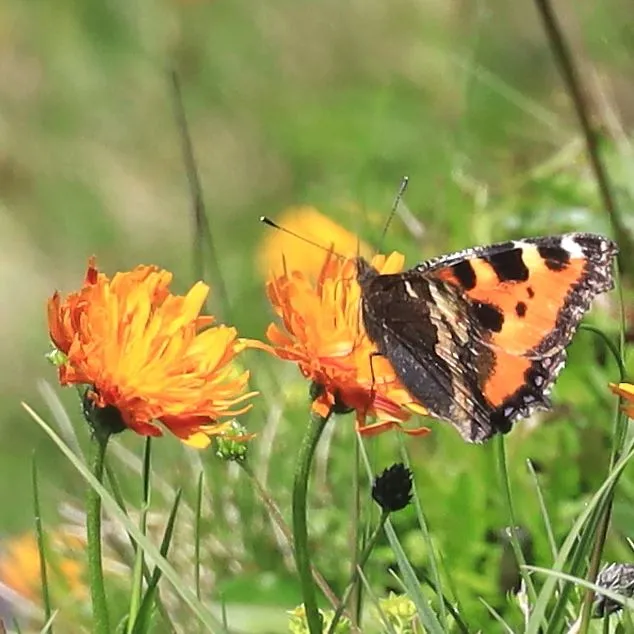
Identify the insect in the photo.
Aglais urticae
